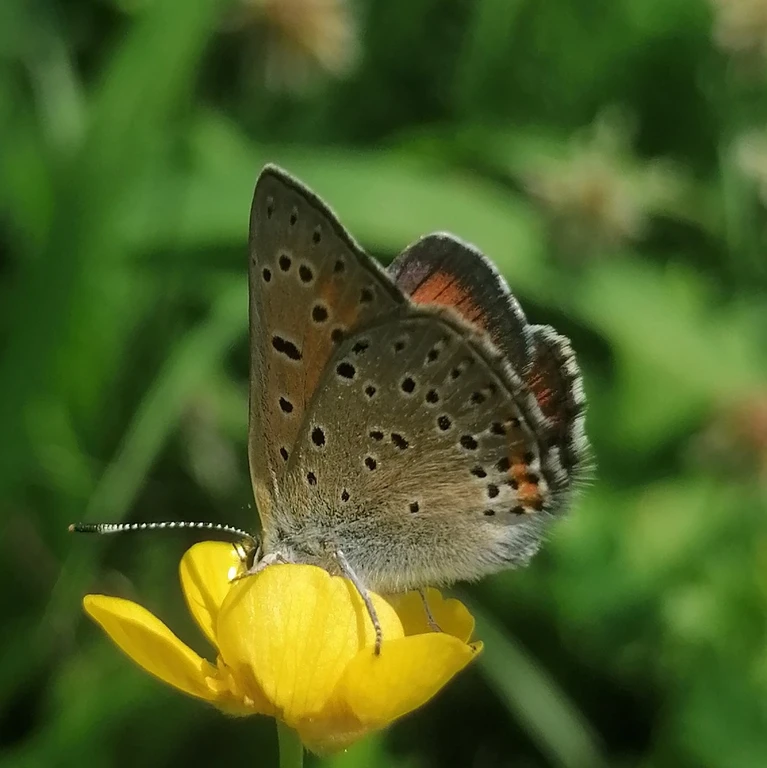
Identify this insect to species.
Lycaena hippothoe (also Palaeochrysophanus hippothoe)
